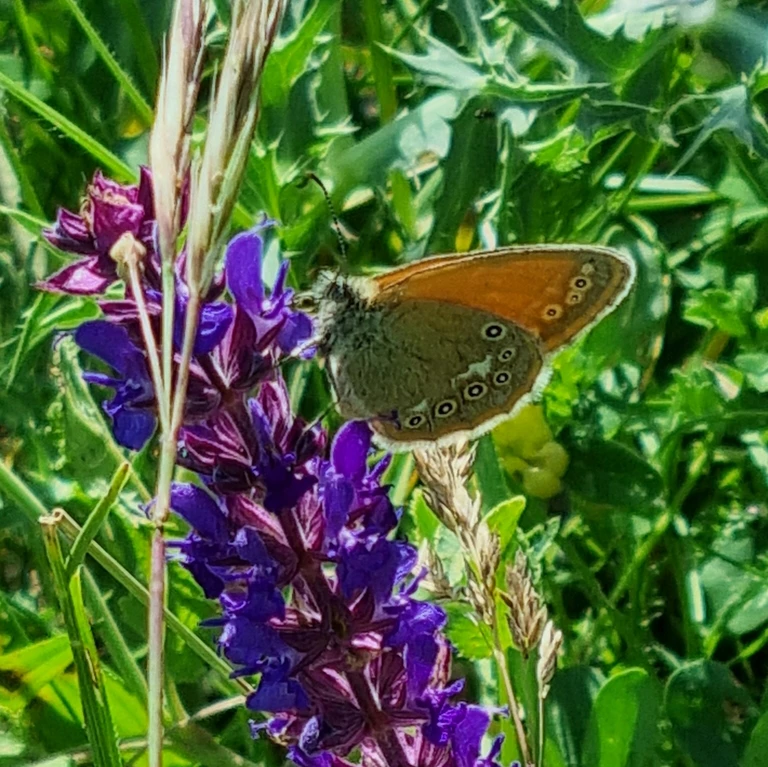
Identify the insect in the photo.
Coenonympha glycerion (also Coenonympha iphis)
